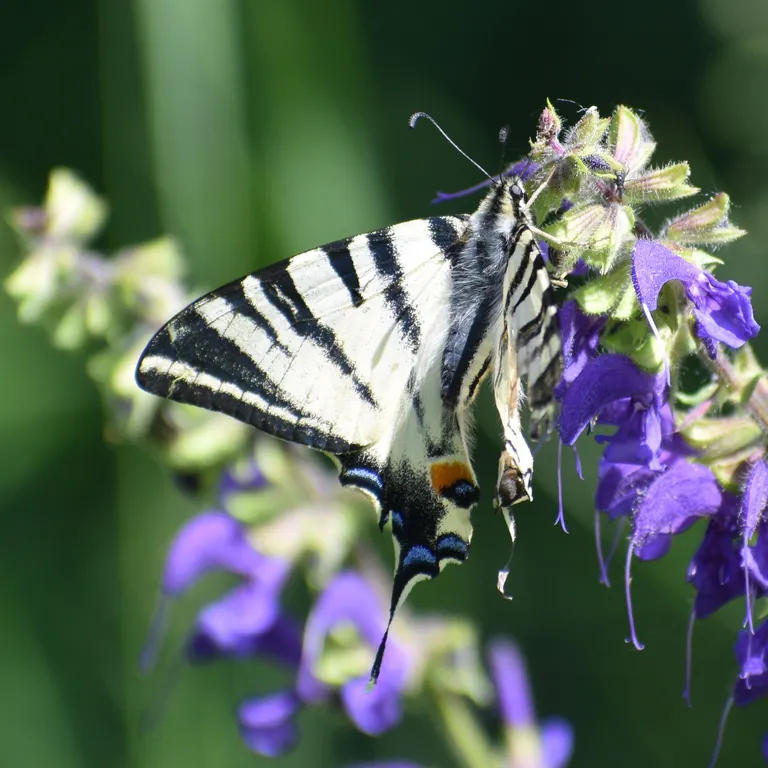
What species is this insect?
Iphiclides podalirius
